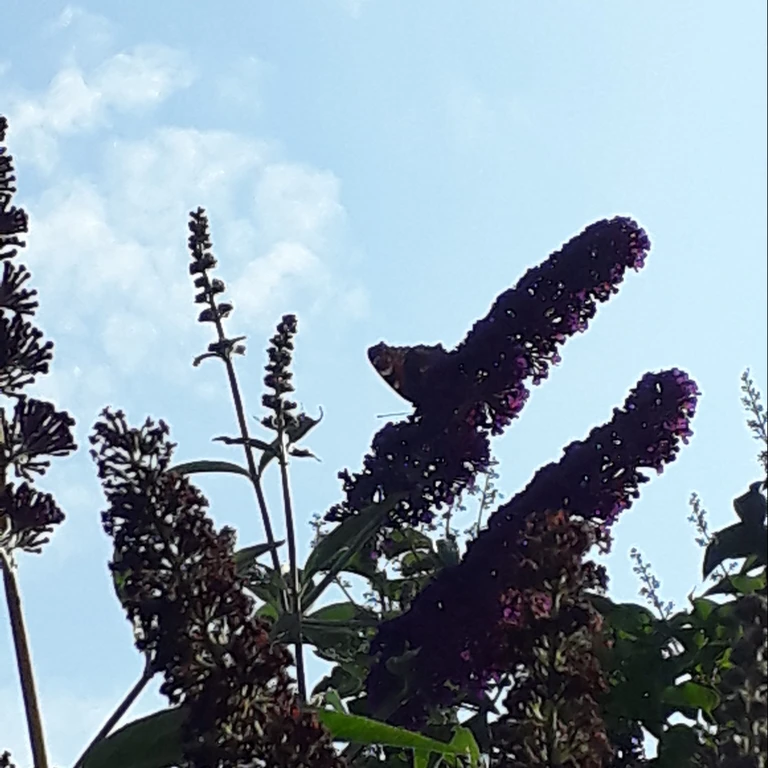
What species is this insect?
Aglais io
